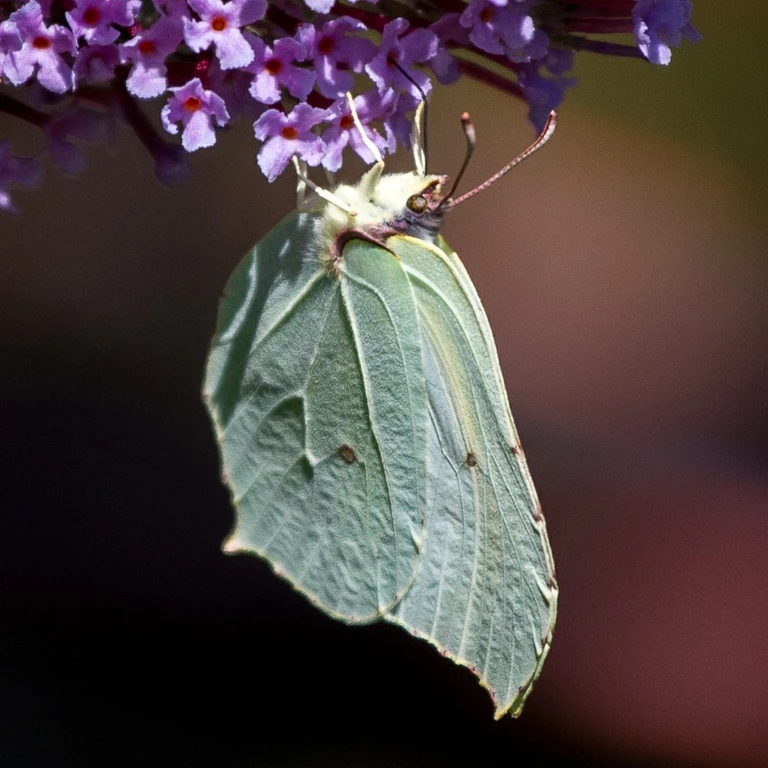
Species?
Gonepteryx rhamni
